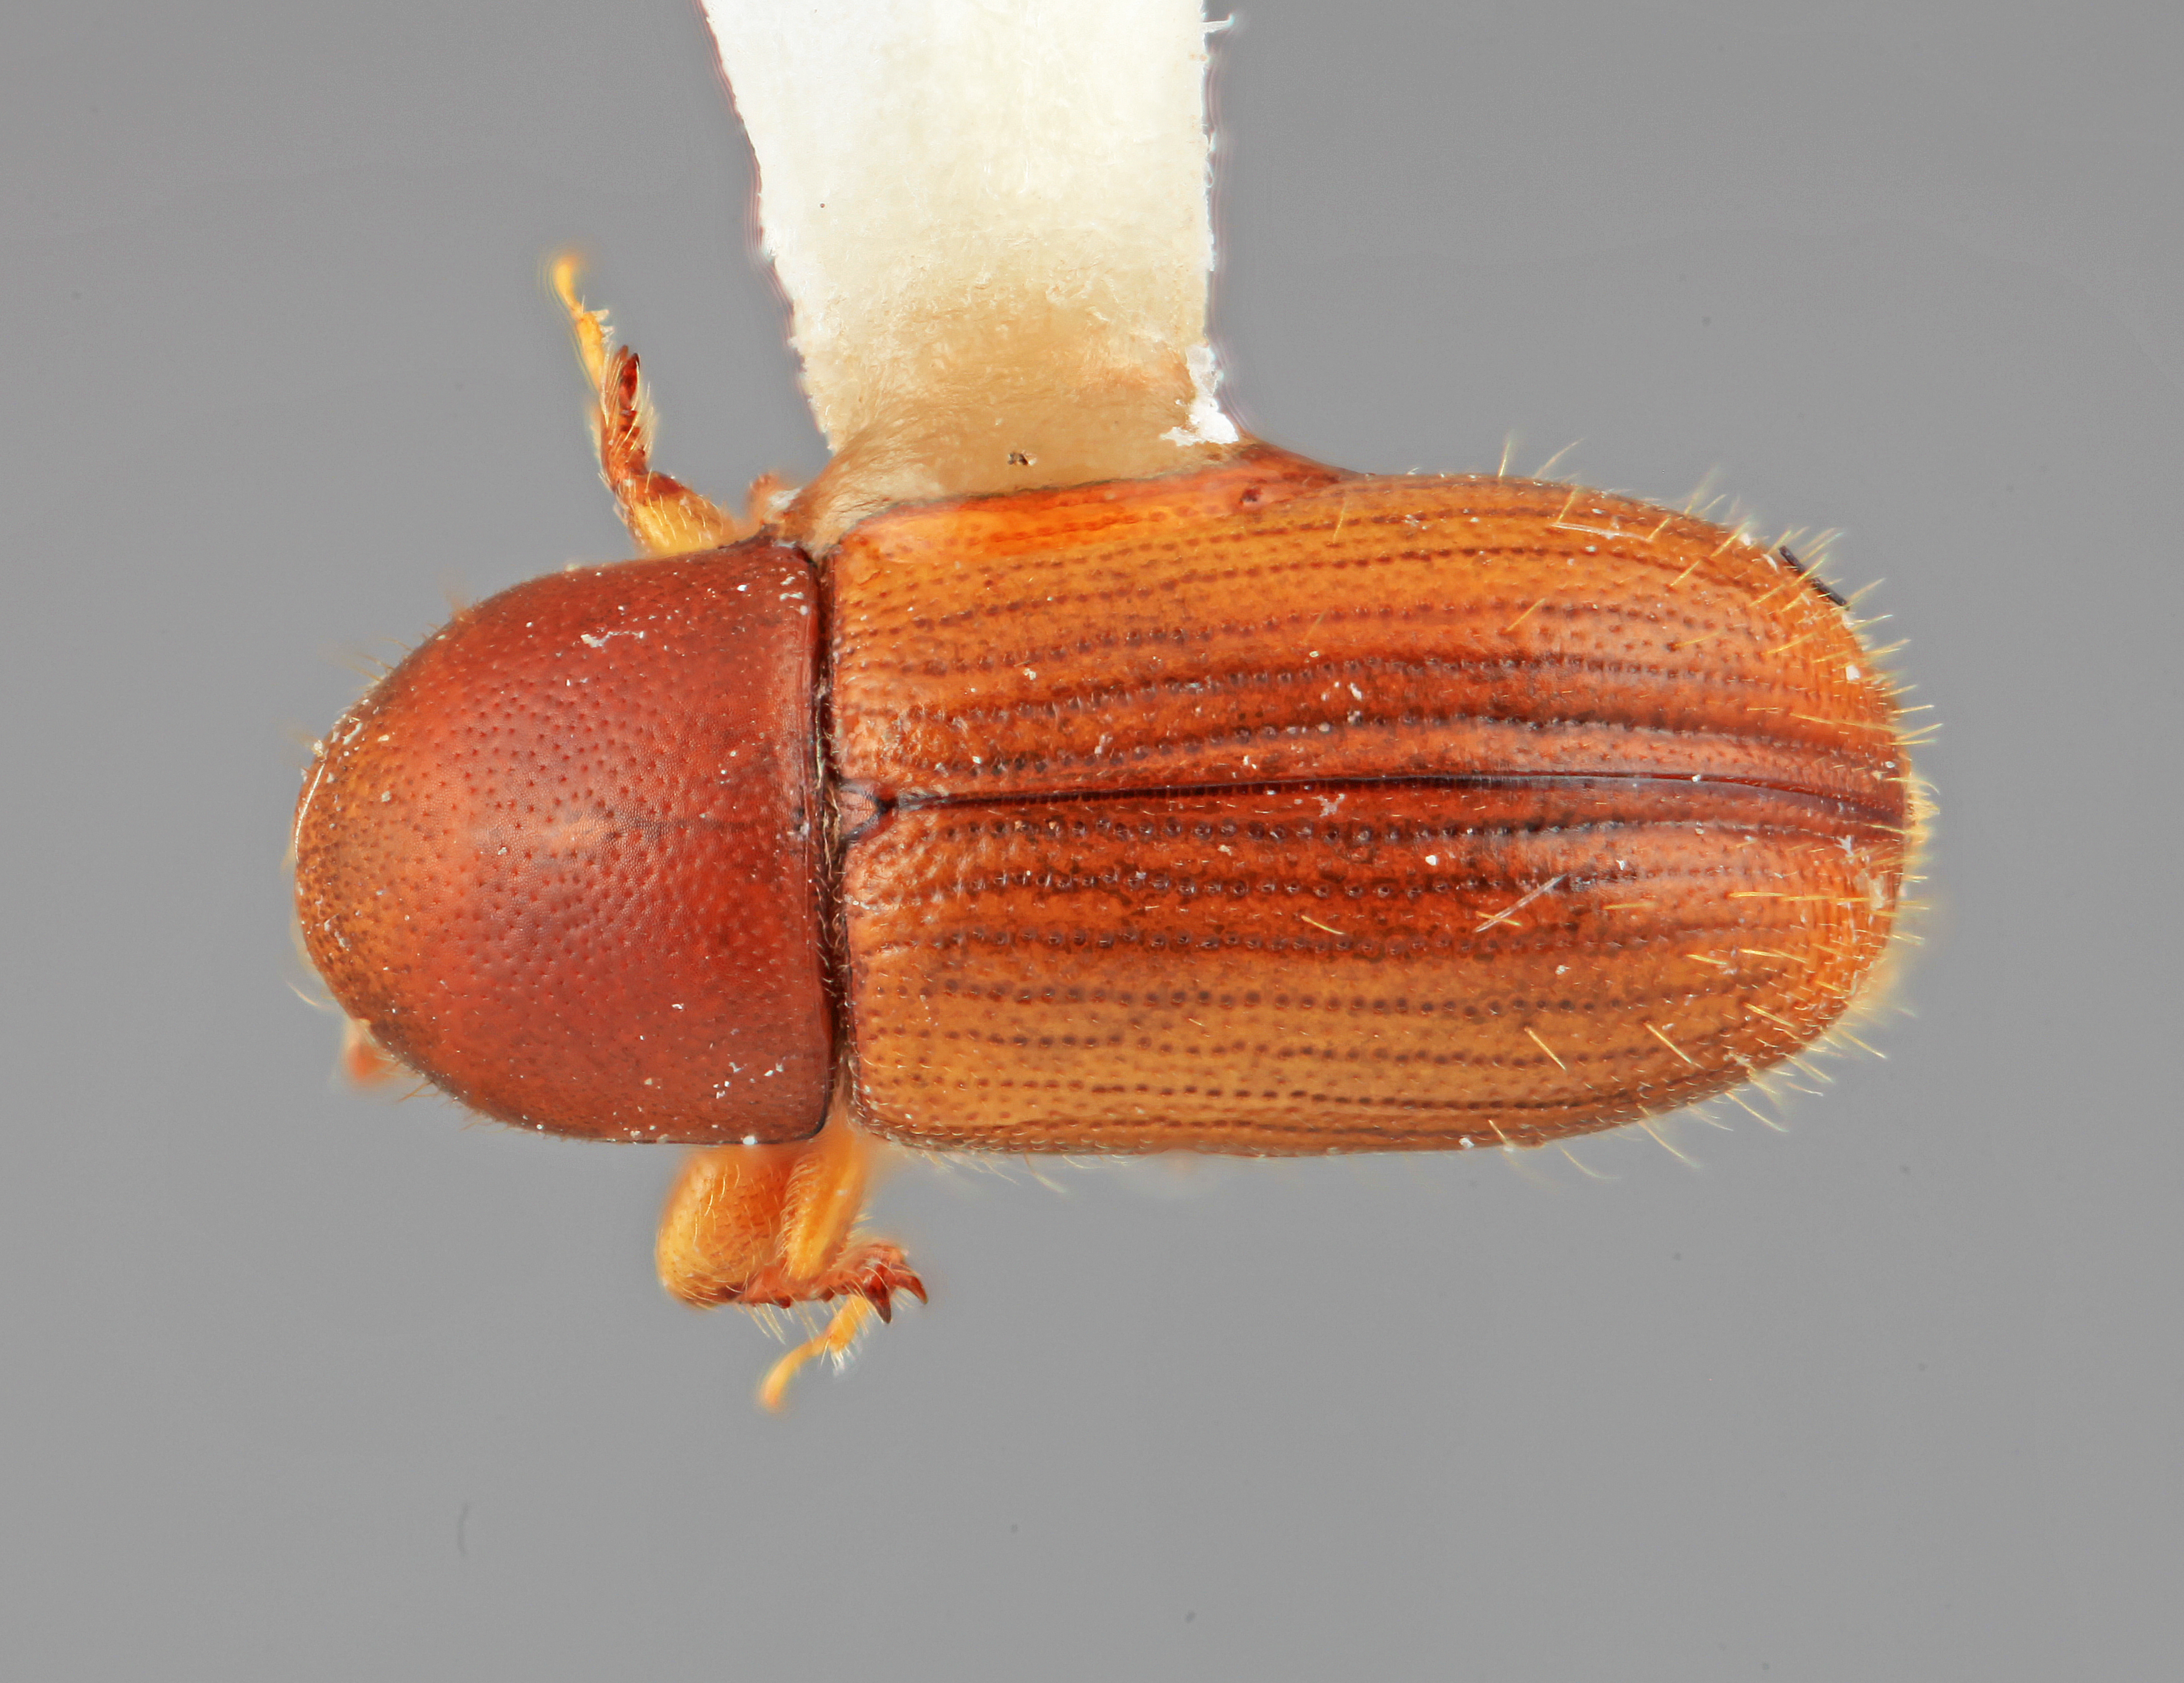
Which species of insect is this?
Scolytodes canaliculus
